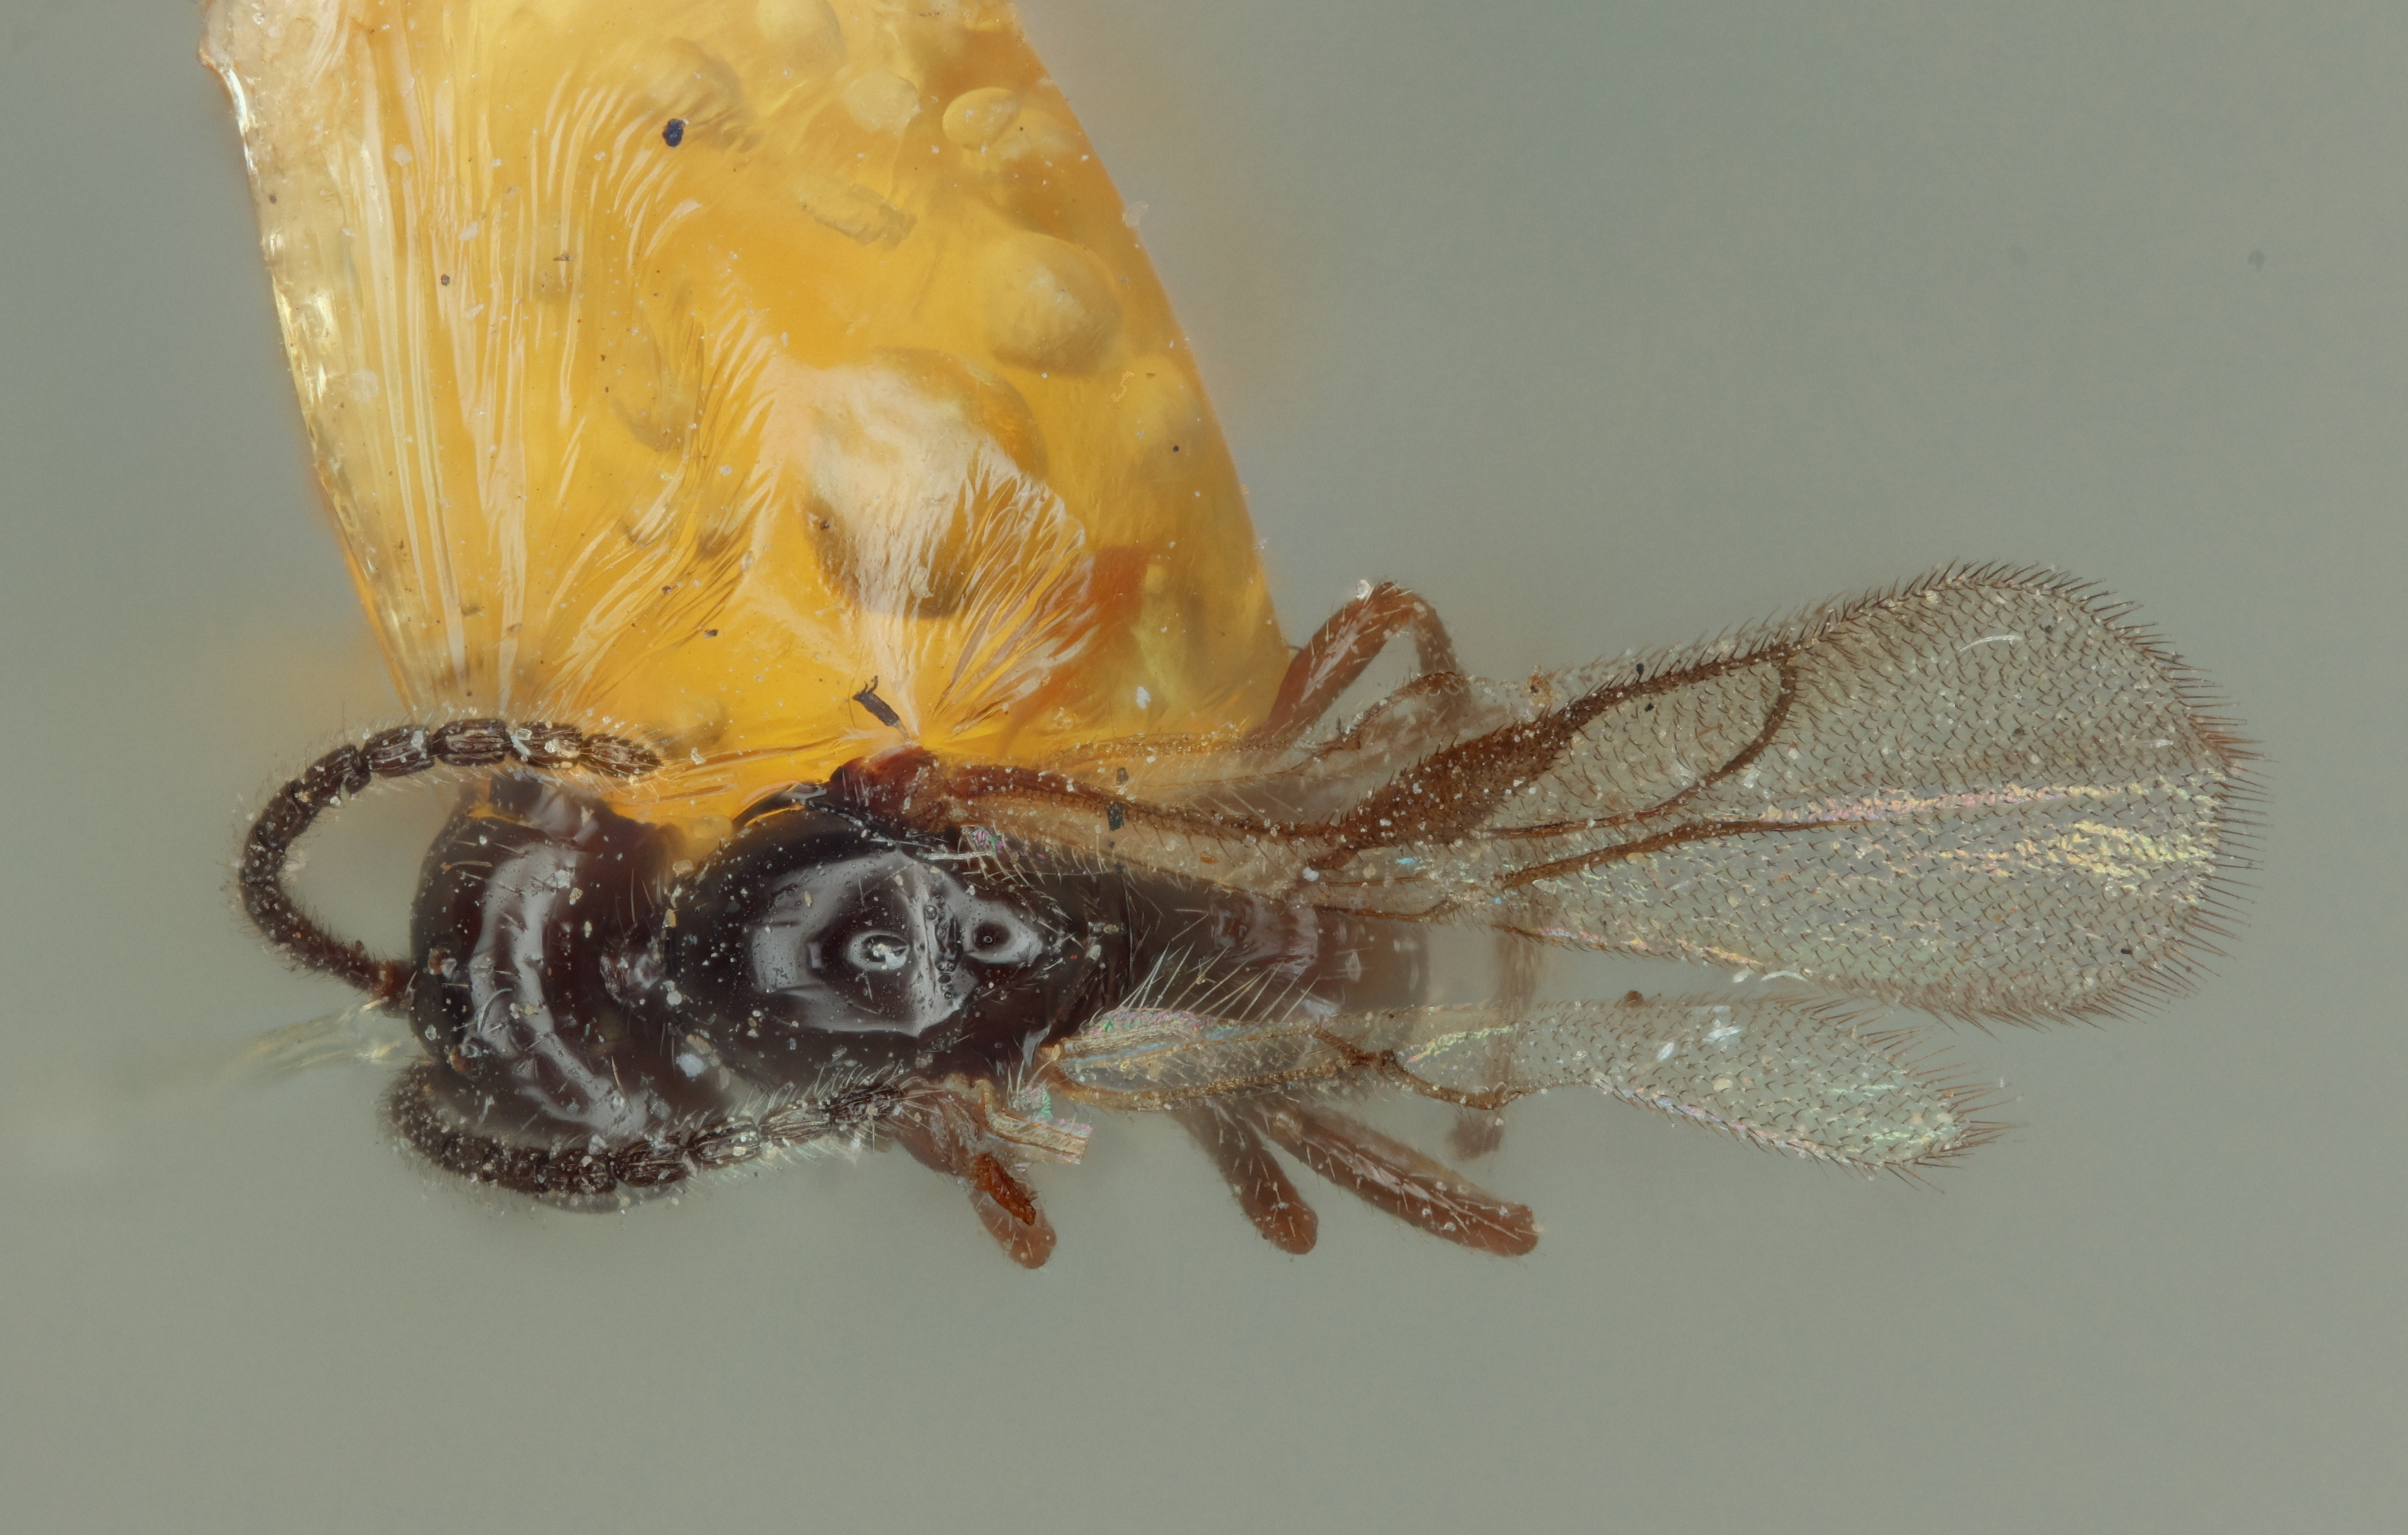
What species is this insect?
Opius hollisterensis
